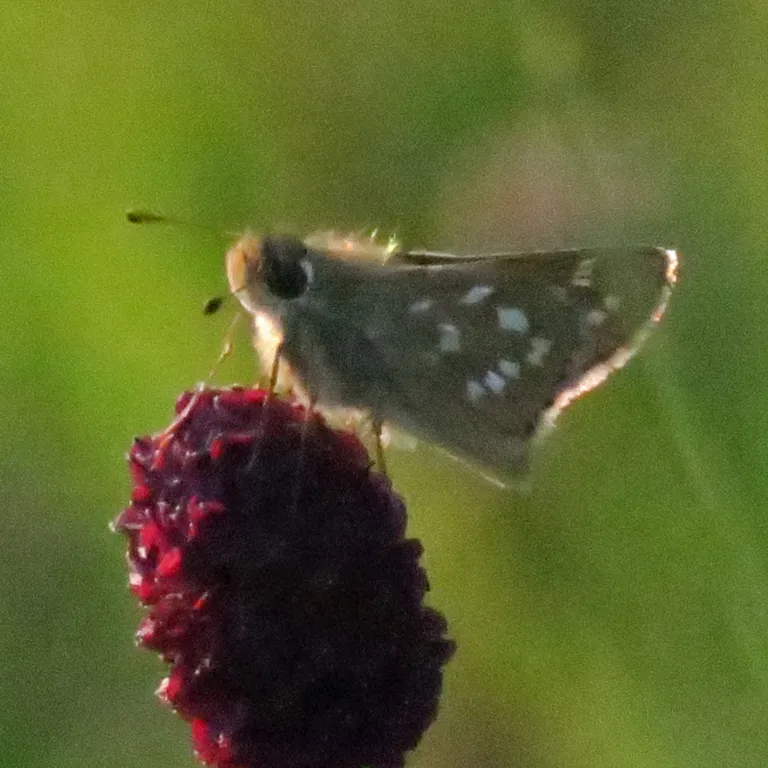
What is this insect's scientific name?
Hesperia comma
